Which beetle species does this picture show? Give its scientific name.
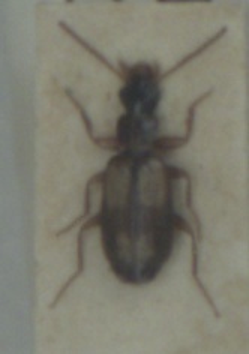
Calodromius spilotus
